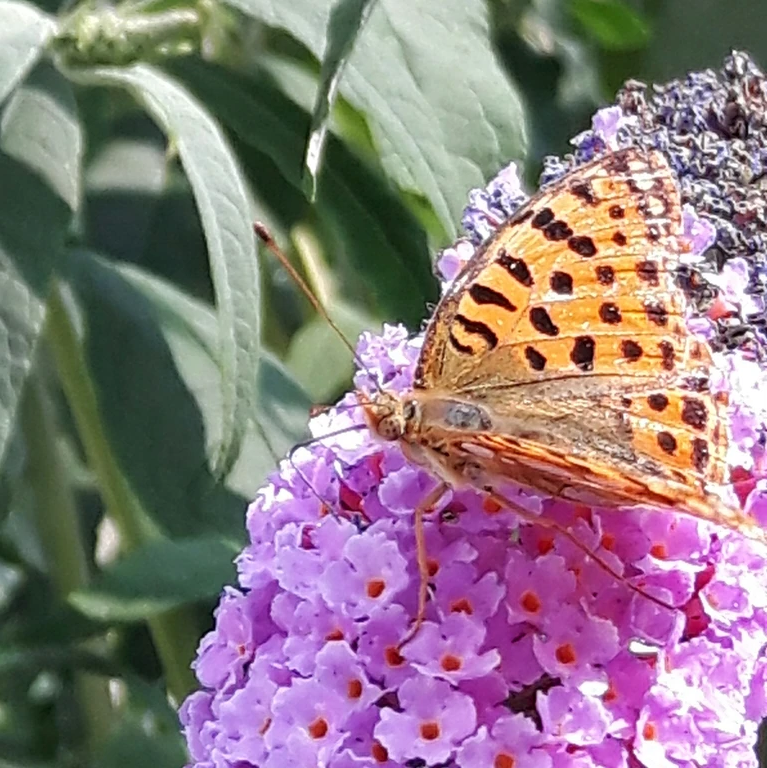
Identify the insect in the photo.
Issoria lathonia
